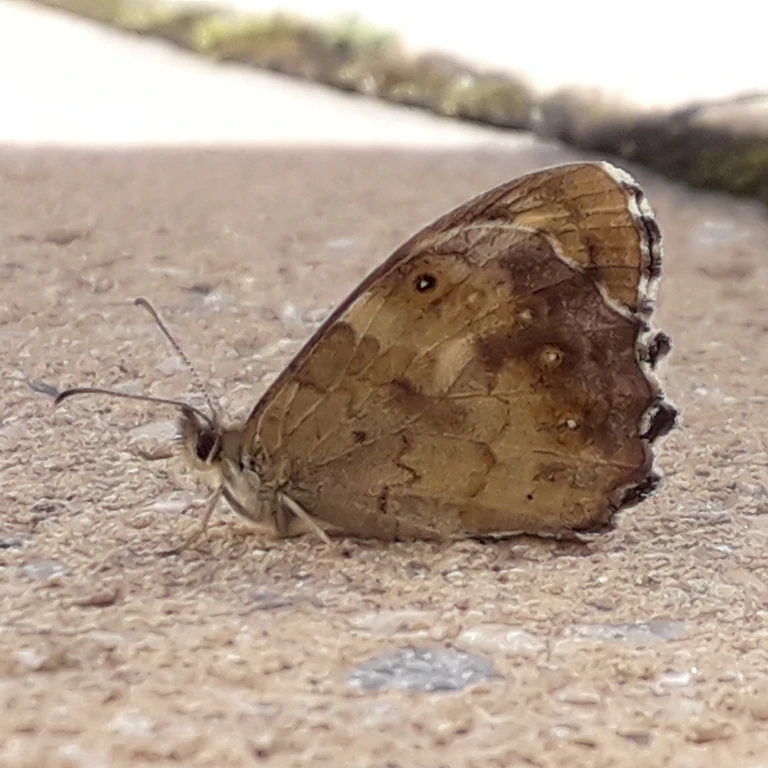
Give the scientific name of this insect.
Pararge aegeria
